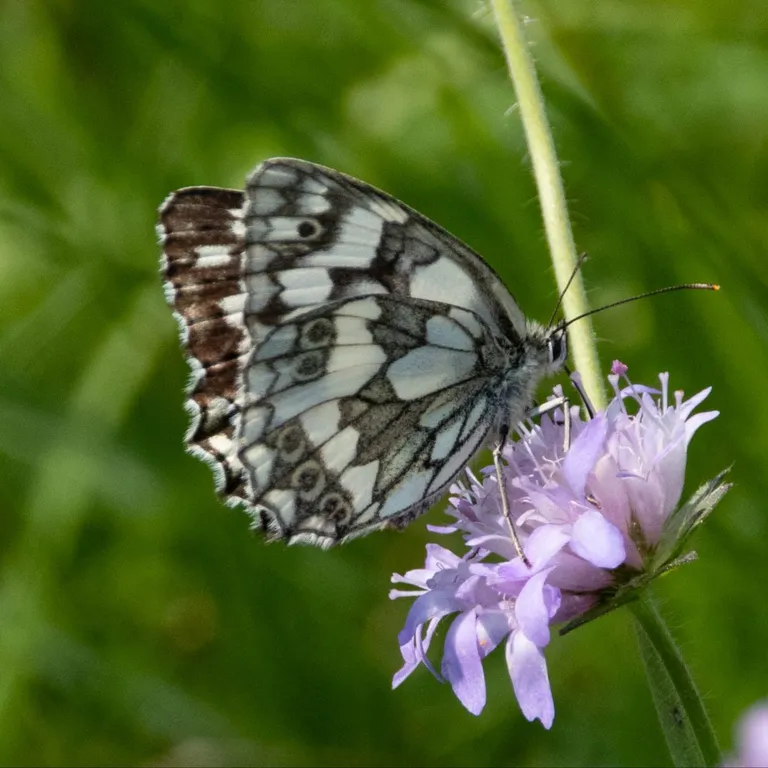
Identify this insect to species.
Melanargia galathea
